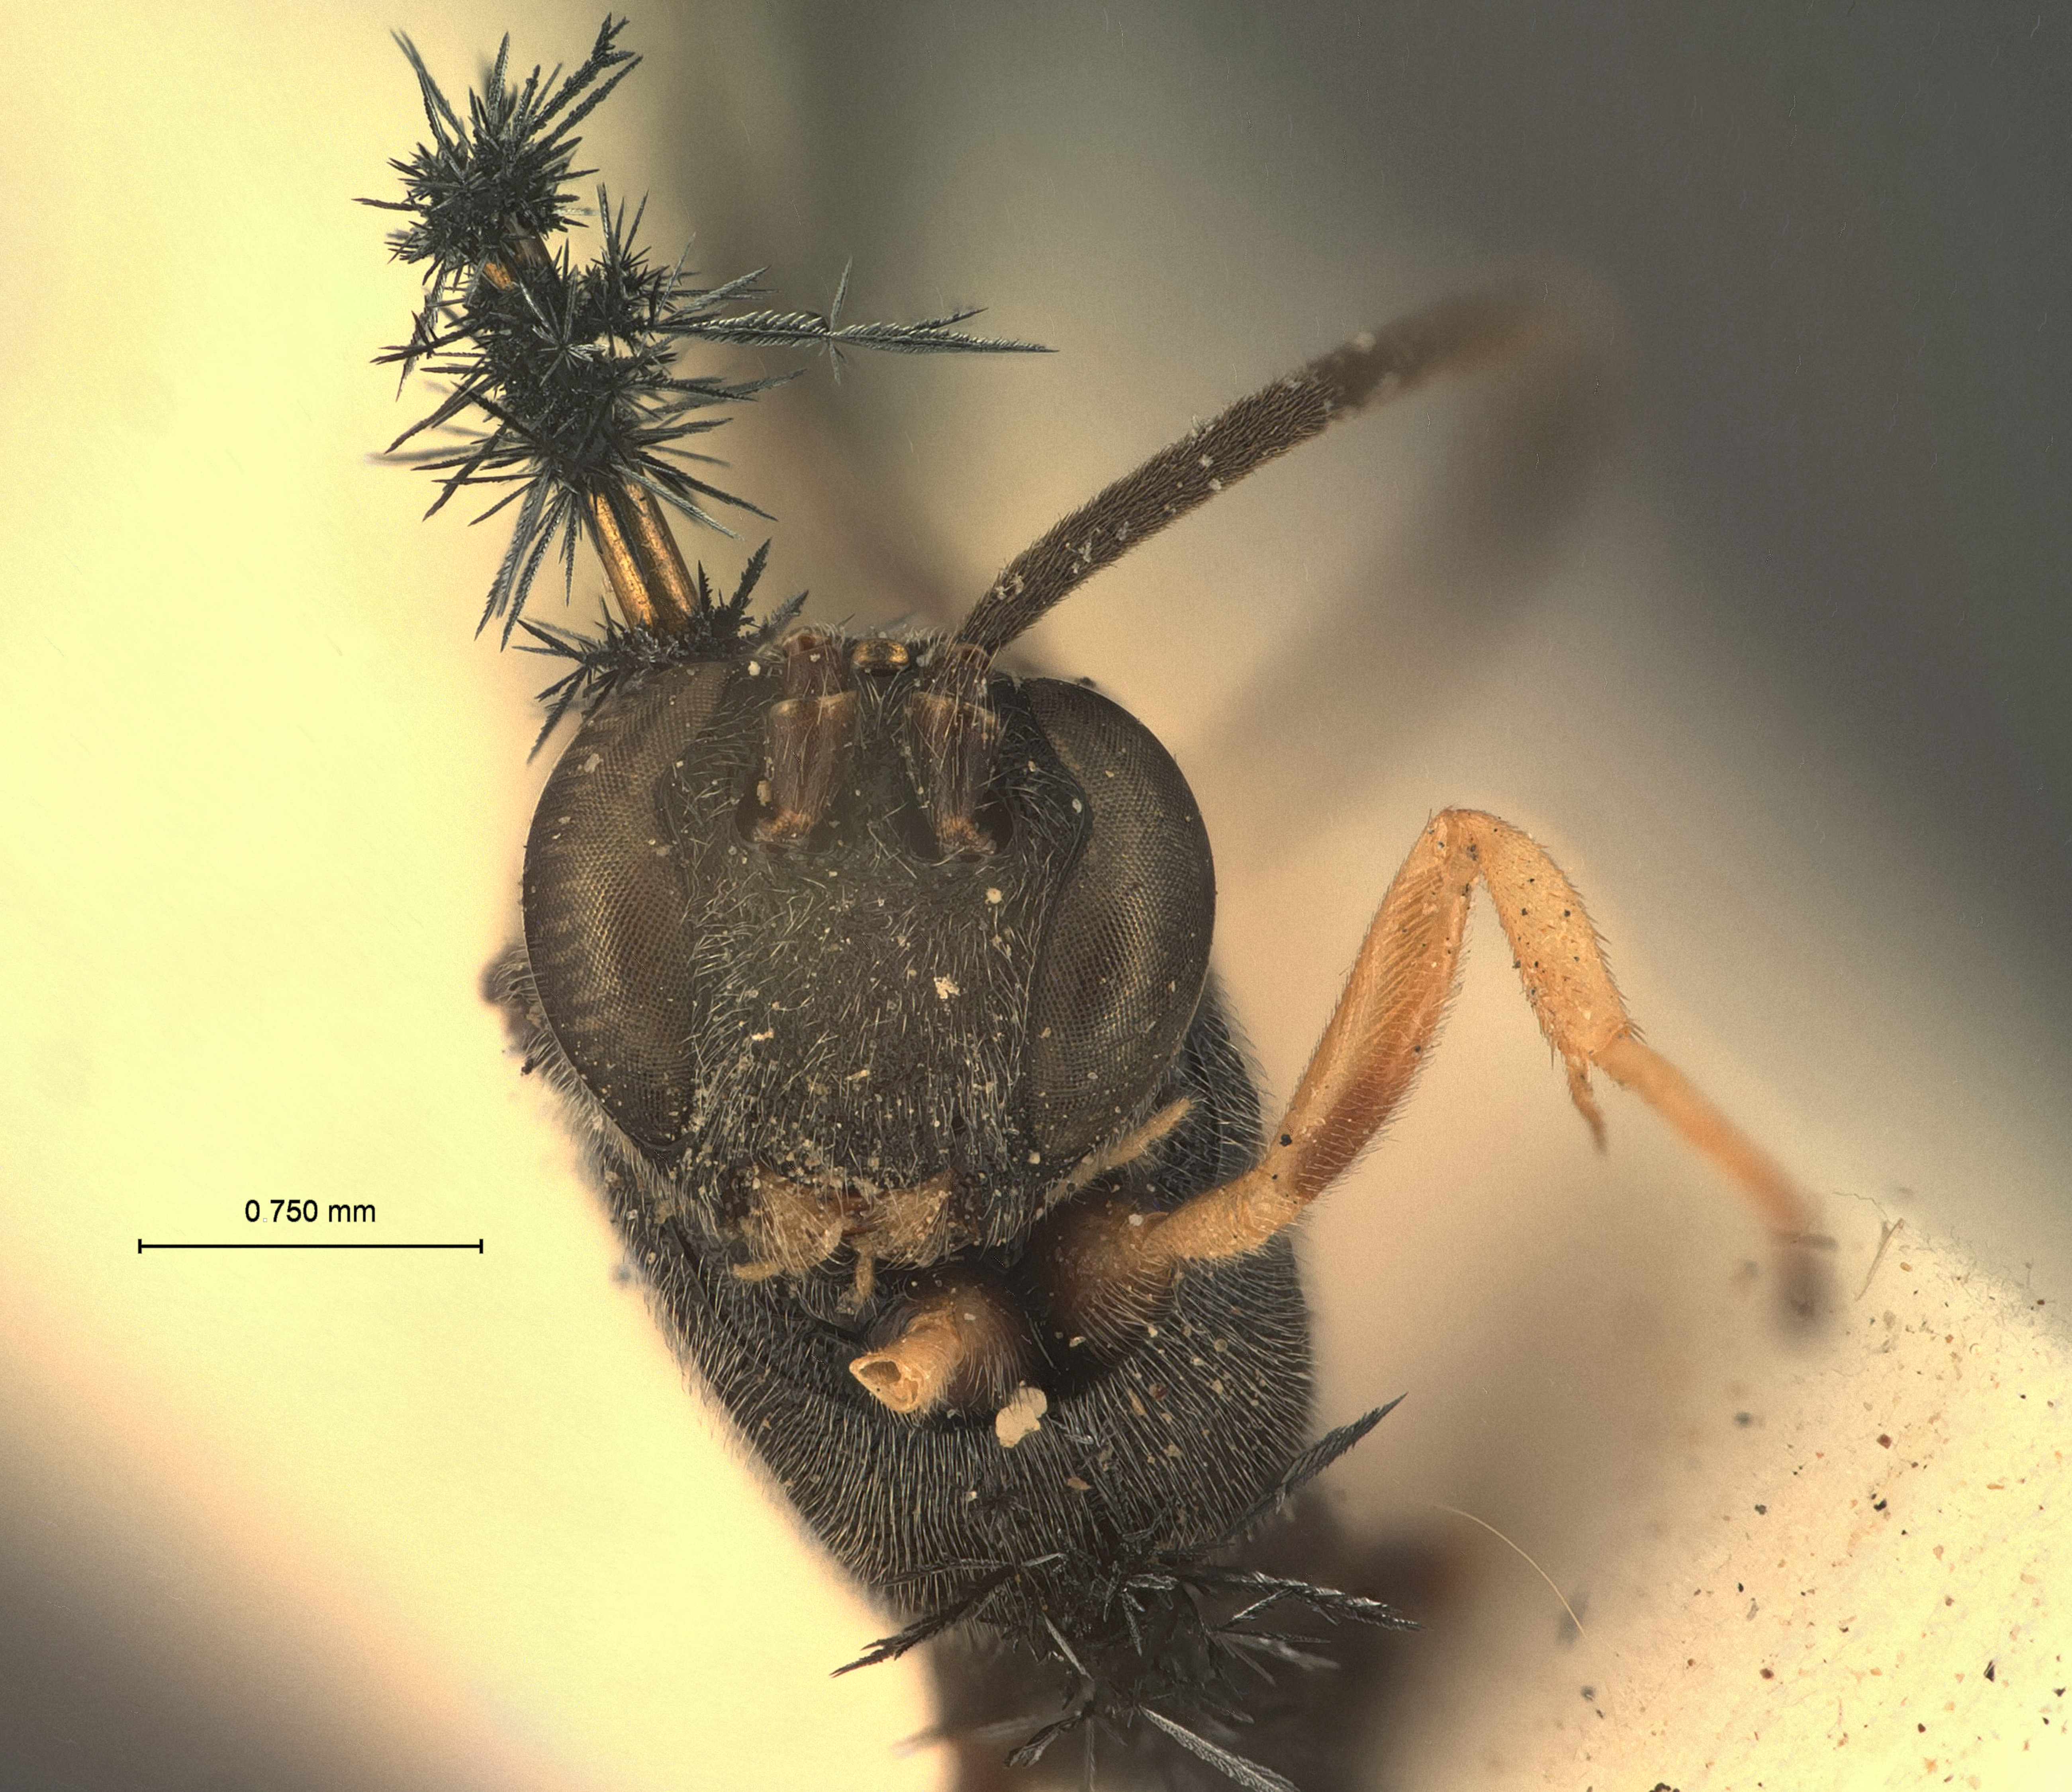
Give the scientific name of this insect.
Charops ganges
